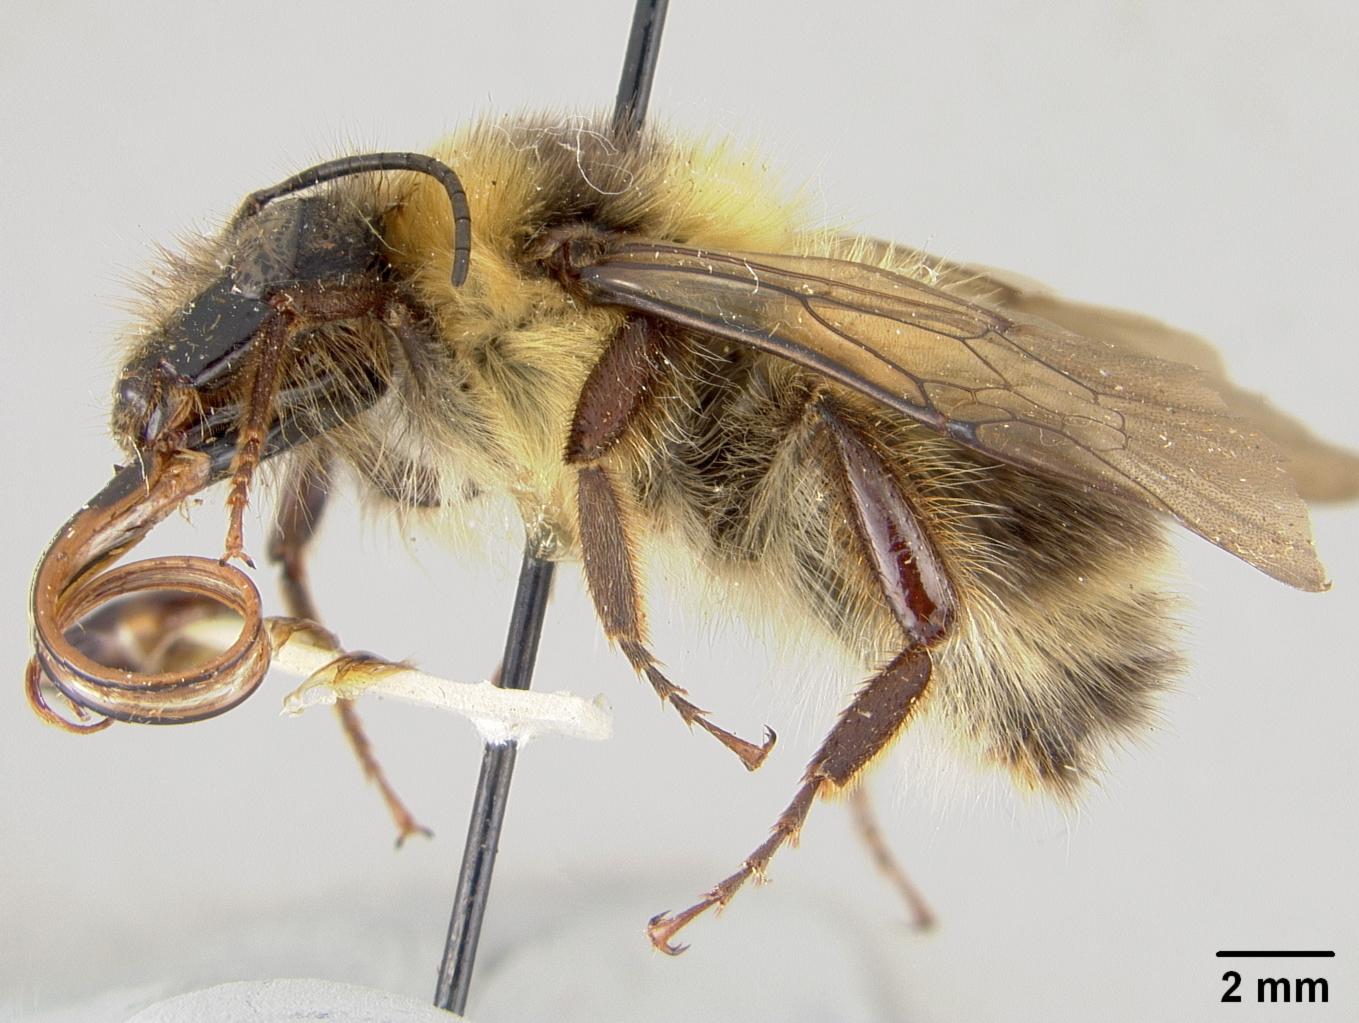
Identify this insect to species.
Bremus religiosus
